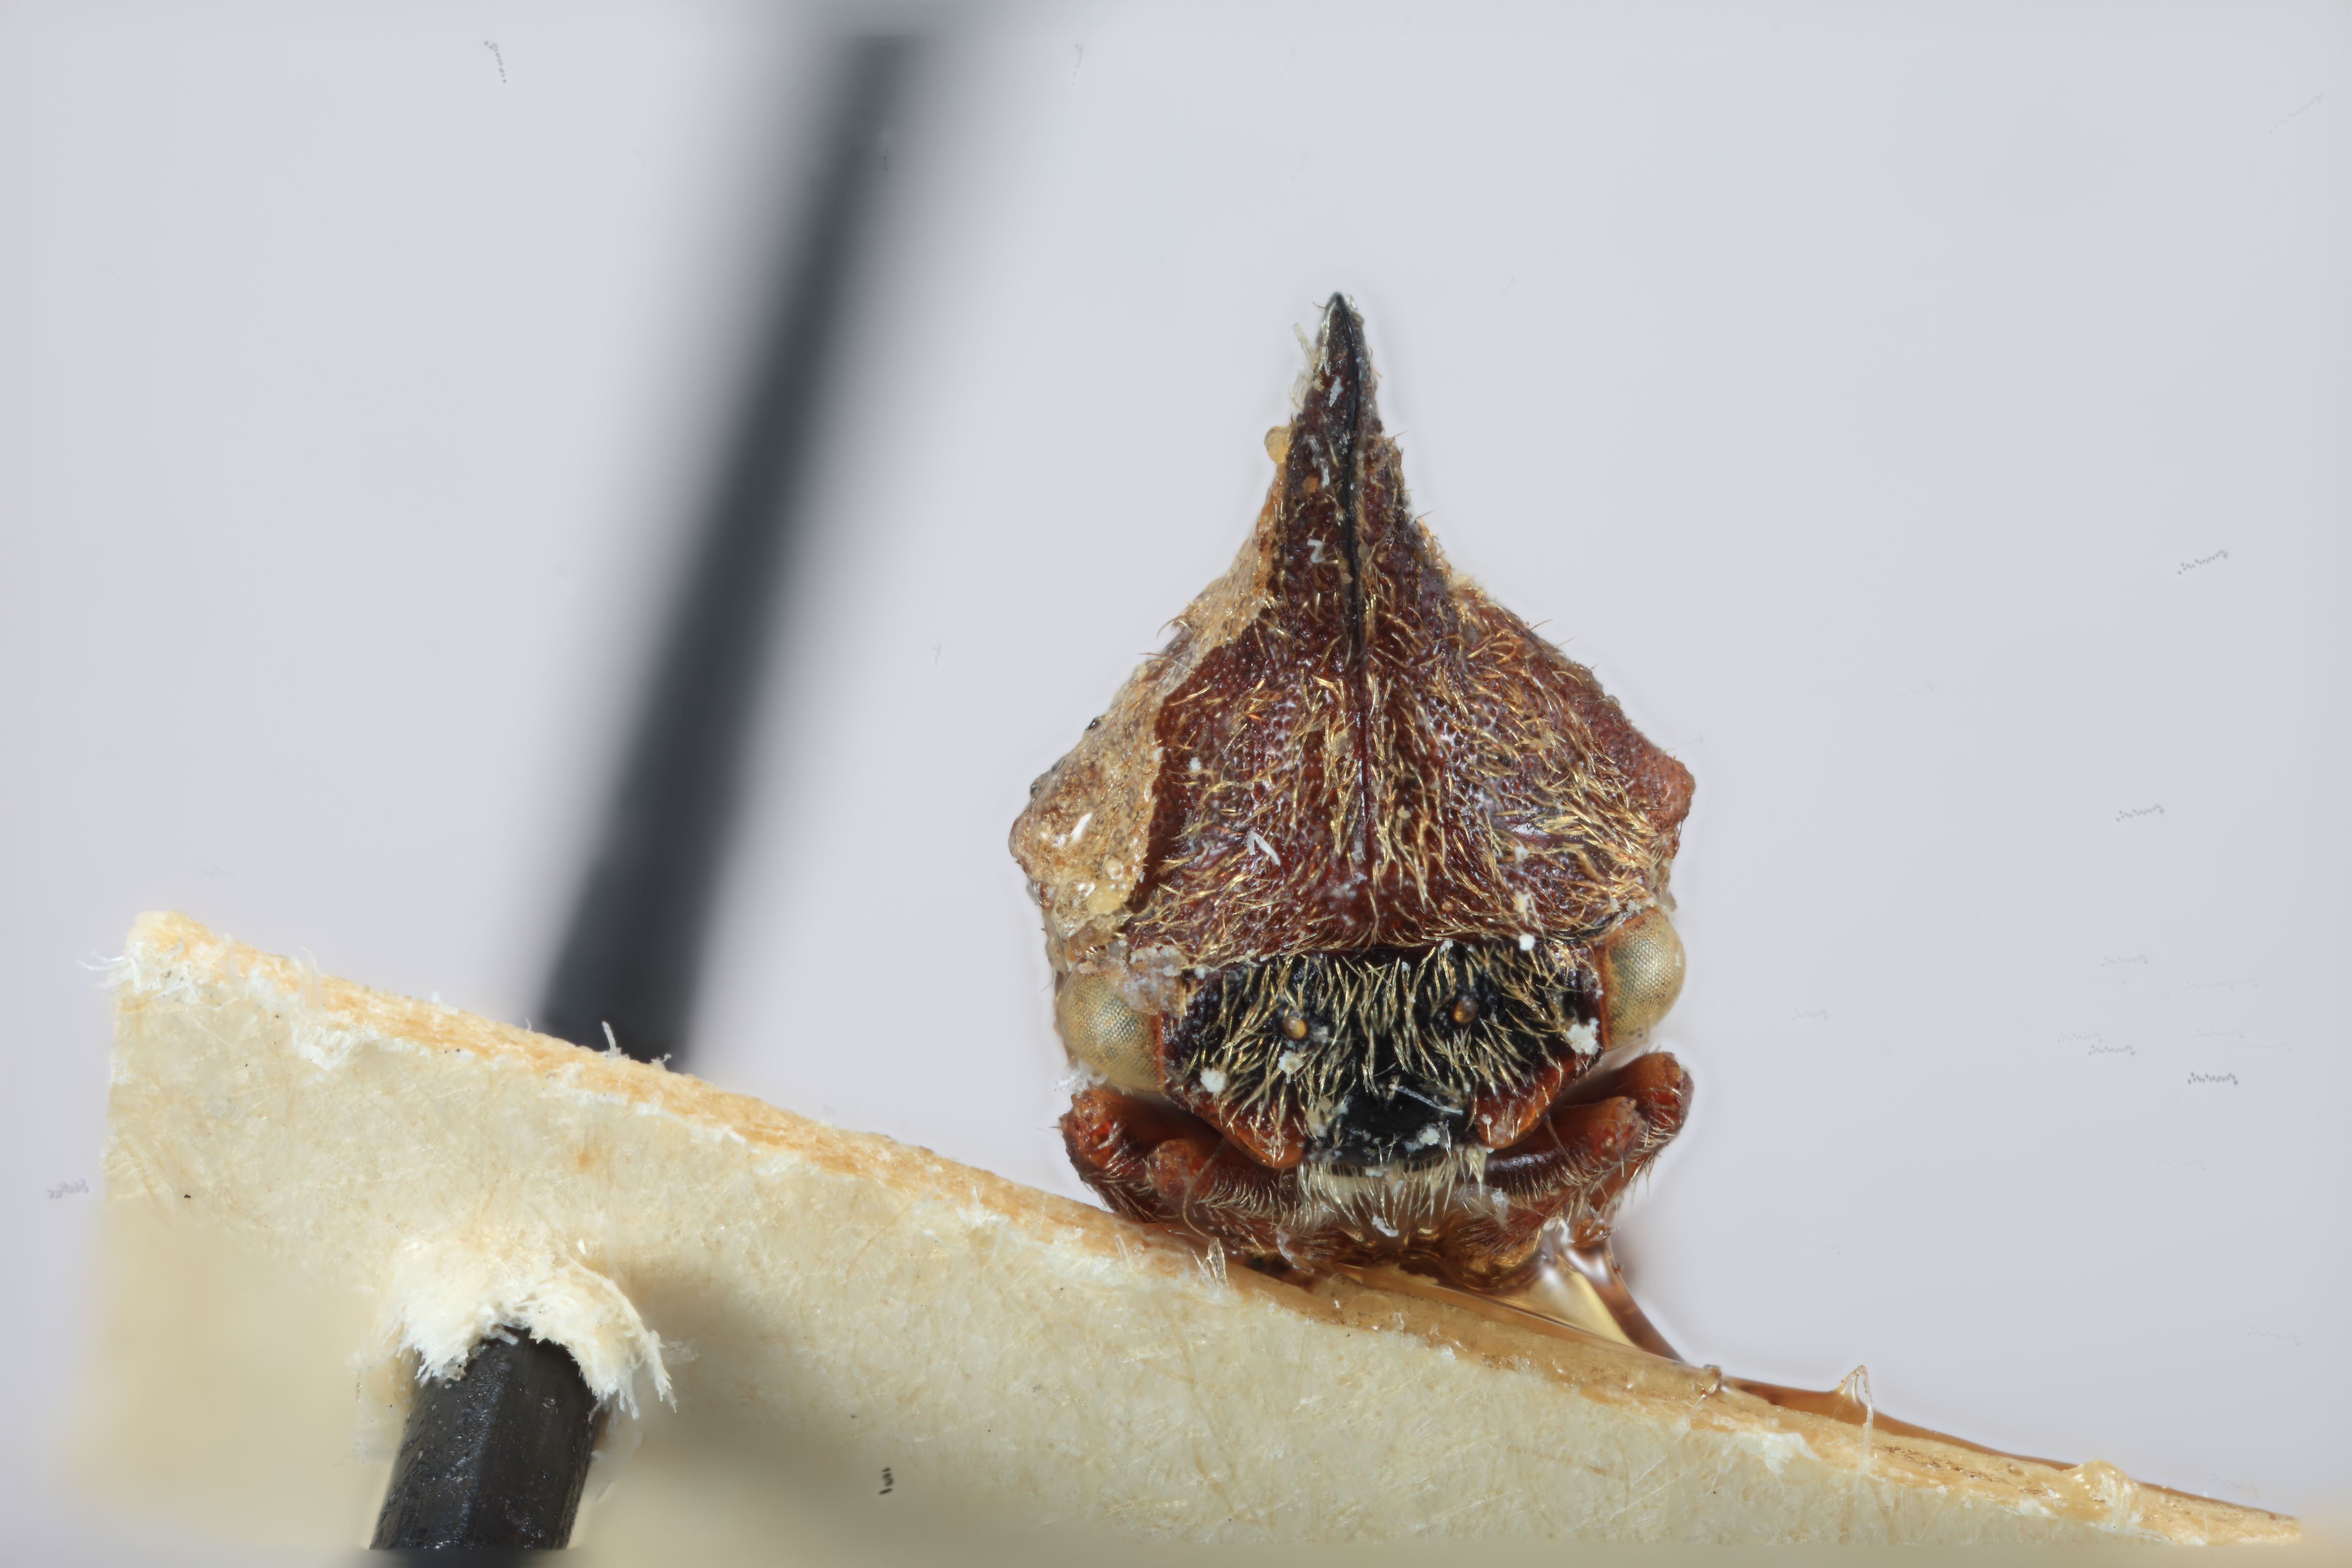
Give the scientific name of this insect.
Aconophora brunnea
